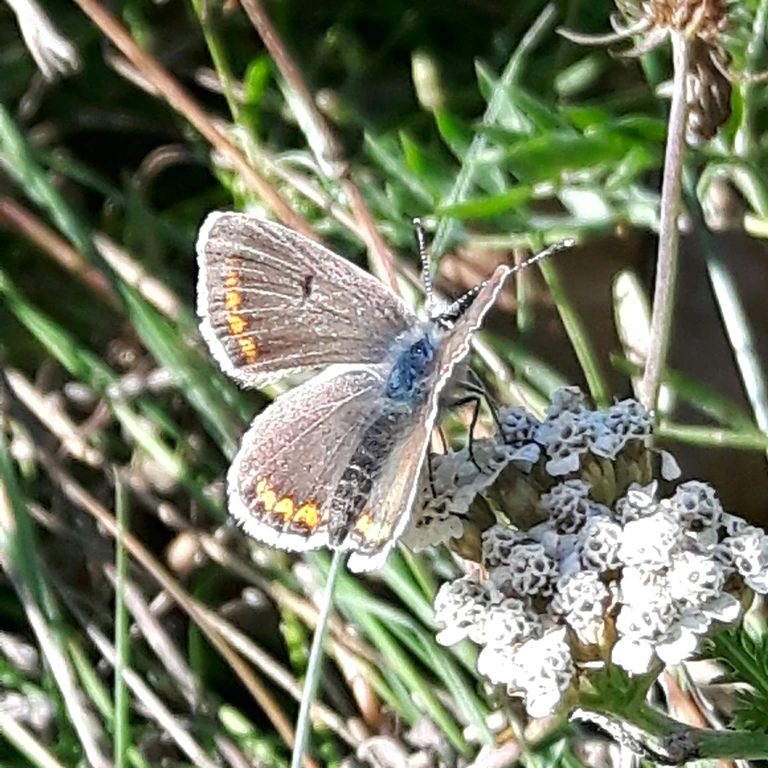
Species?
Aricia agestis/artaxerxes
